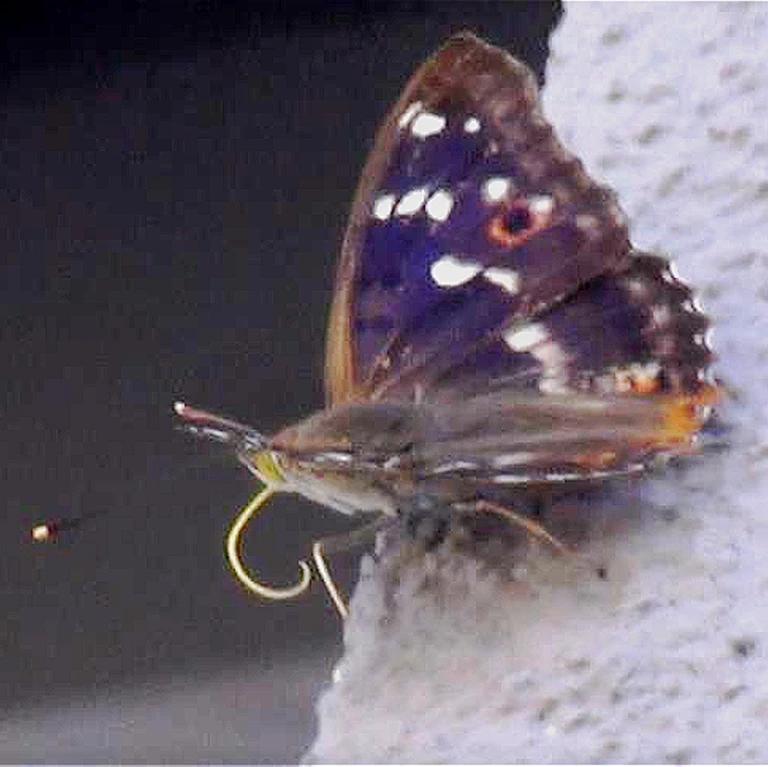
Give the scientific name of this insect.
Apatura ilia
